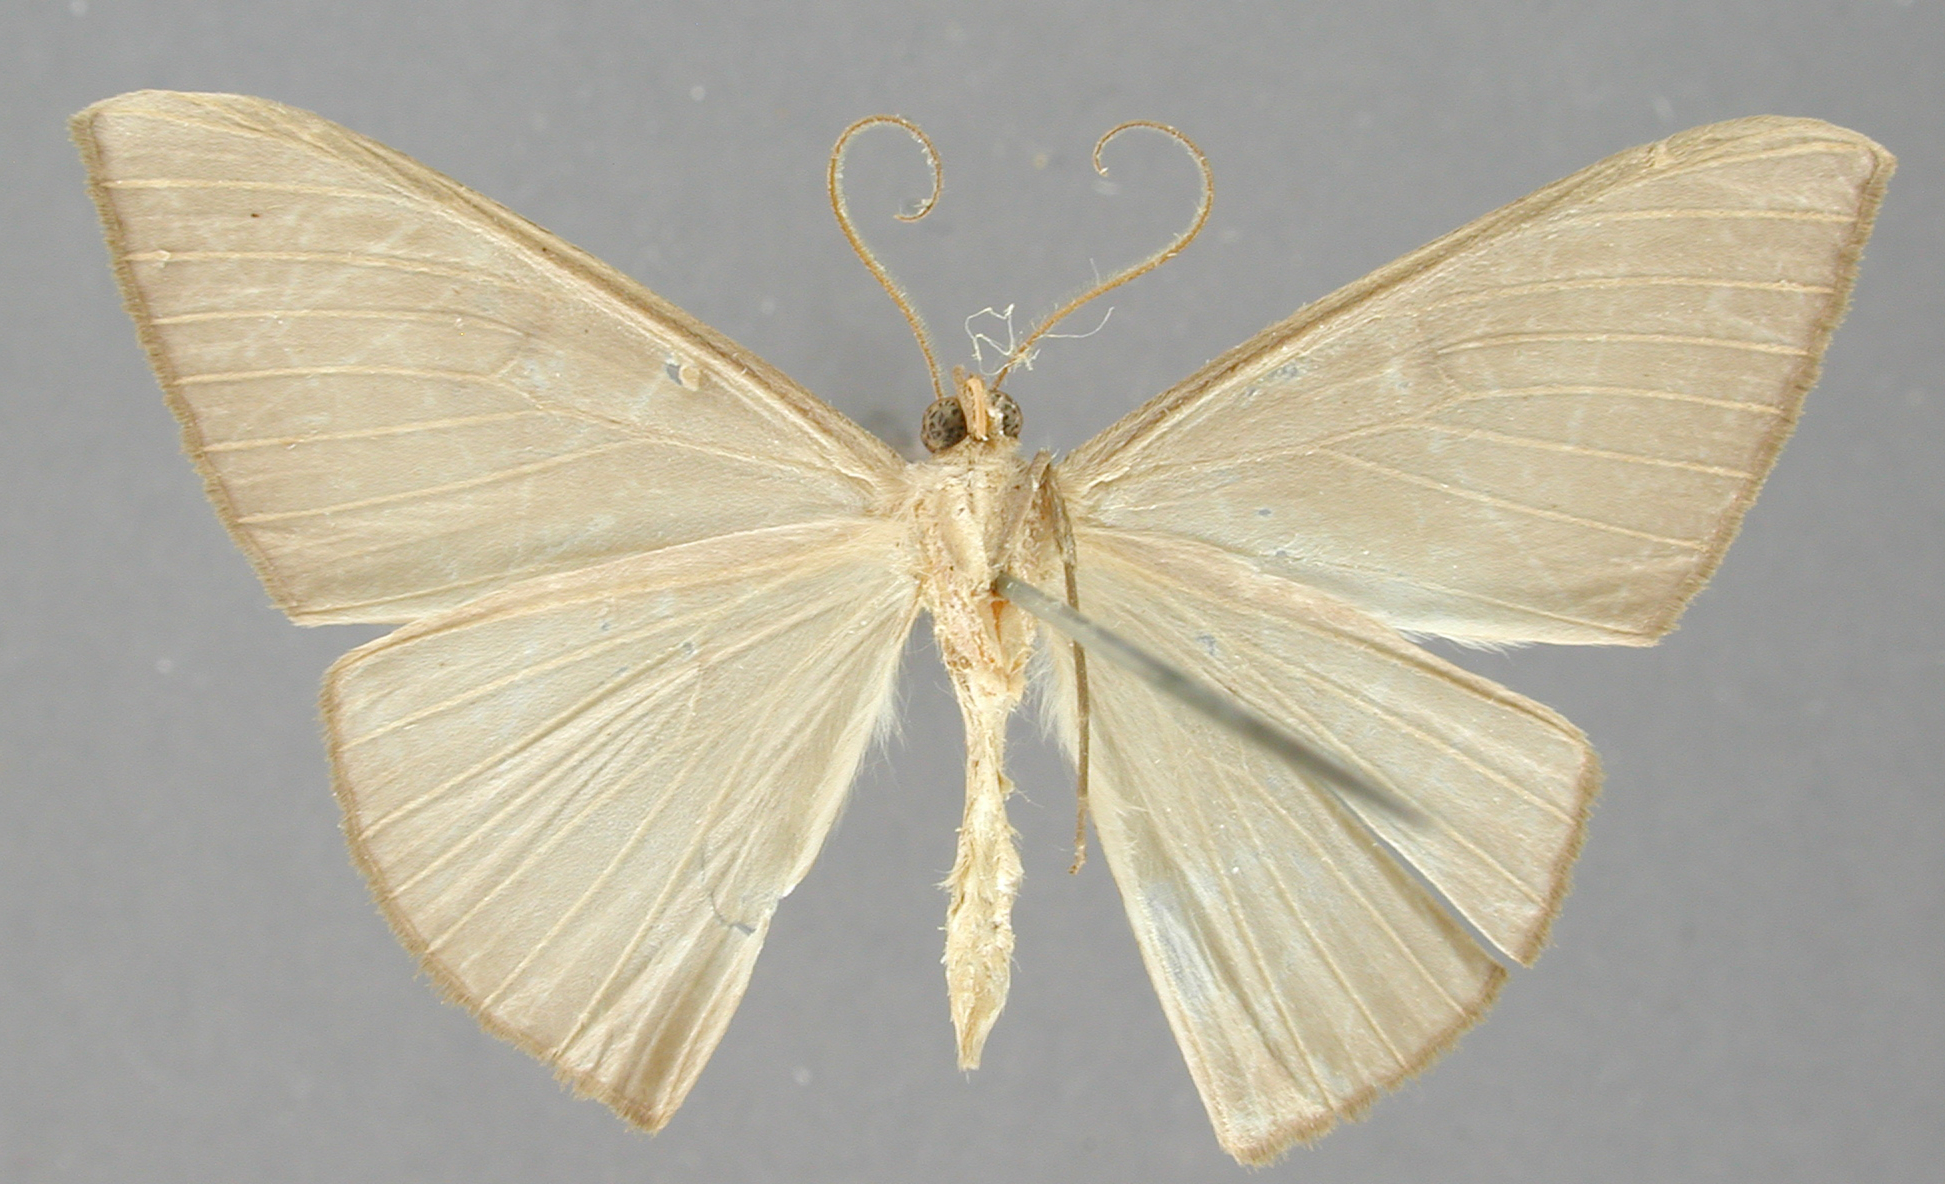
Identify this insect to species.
Dolichoneura nigrinotata
